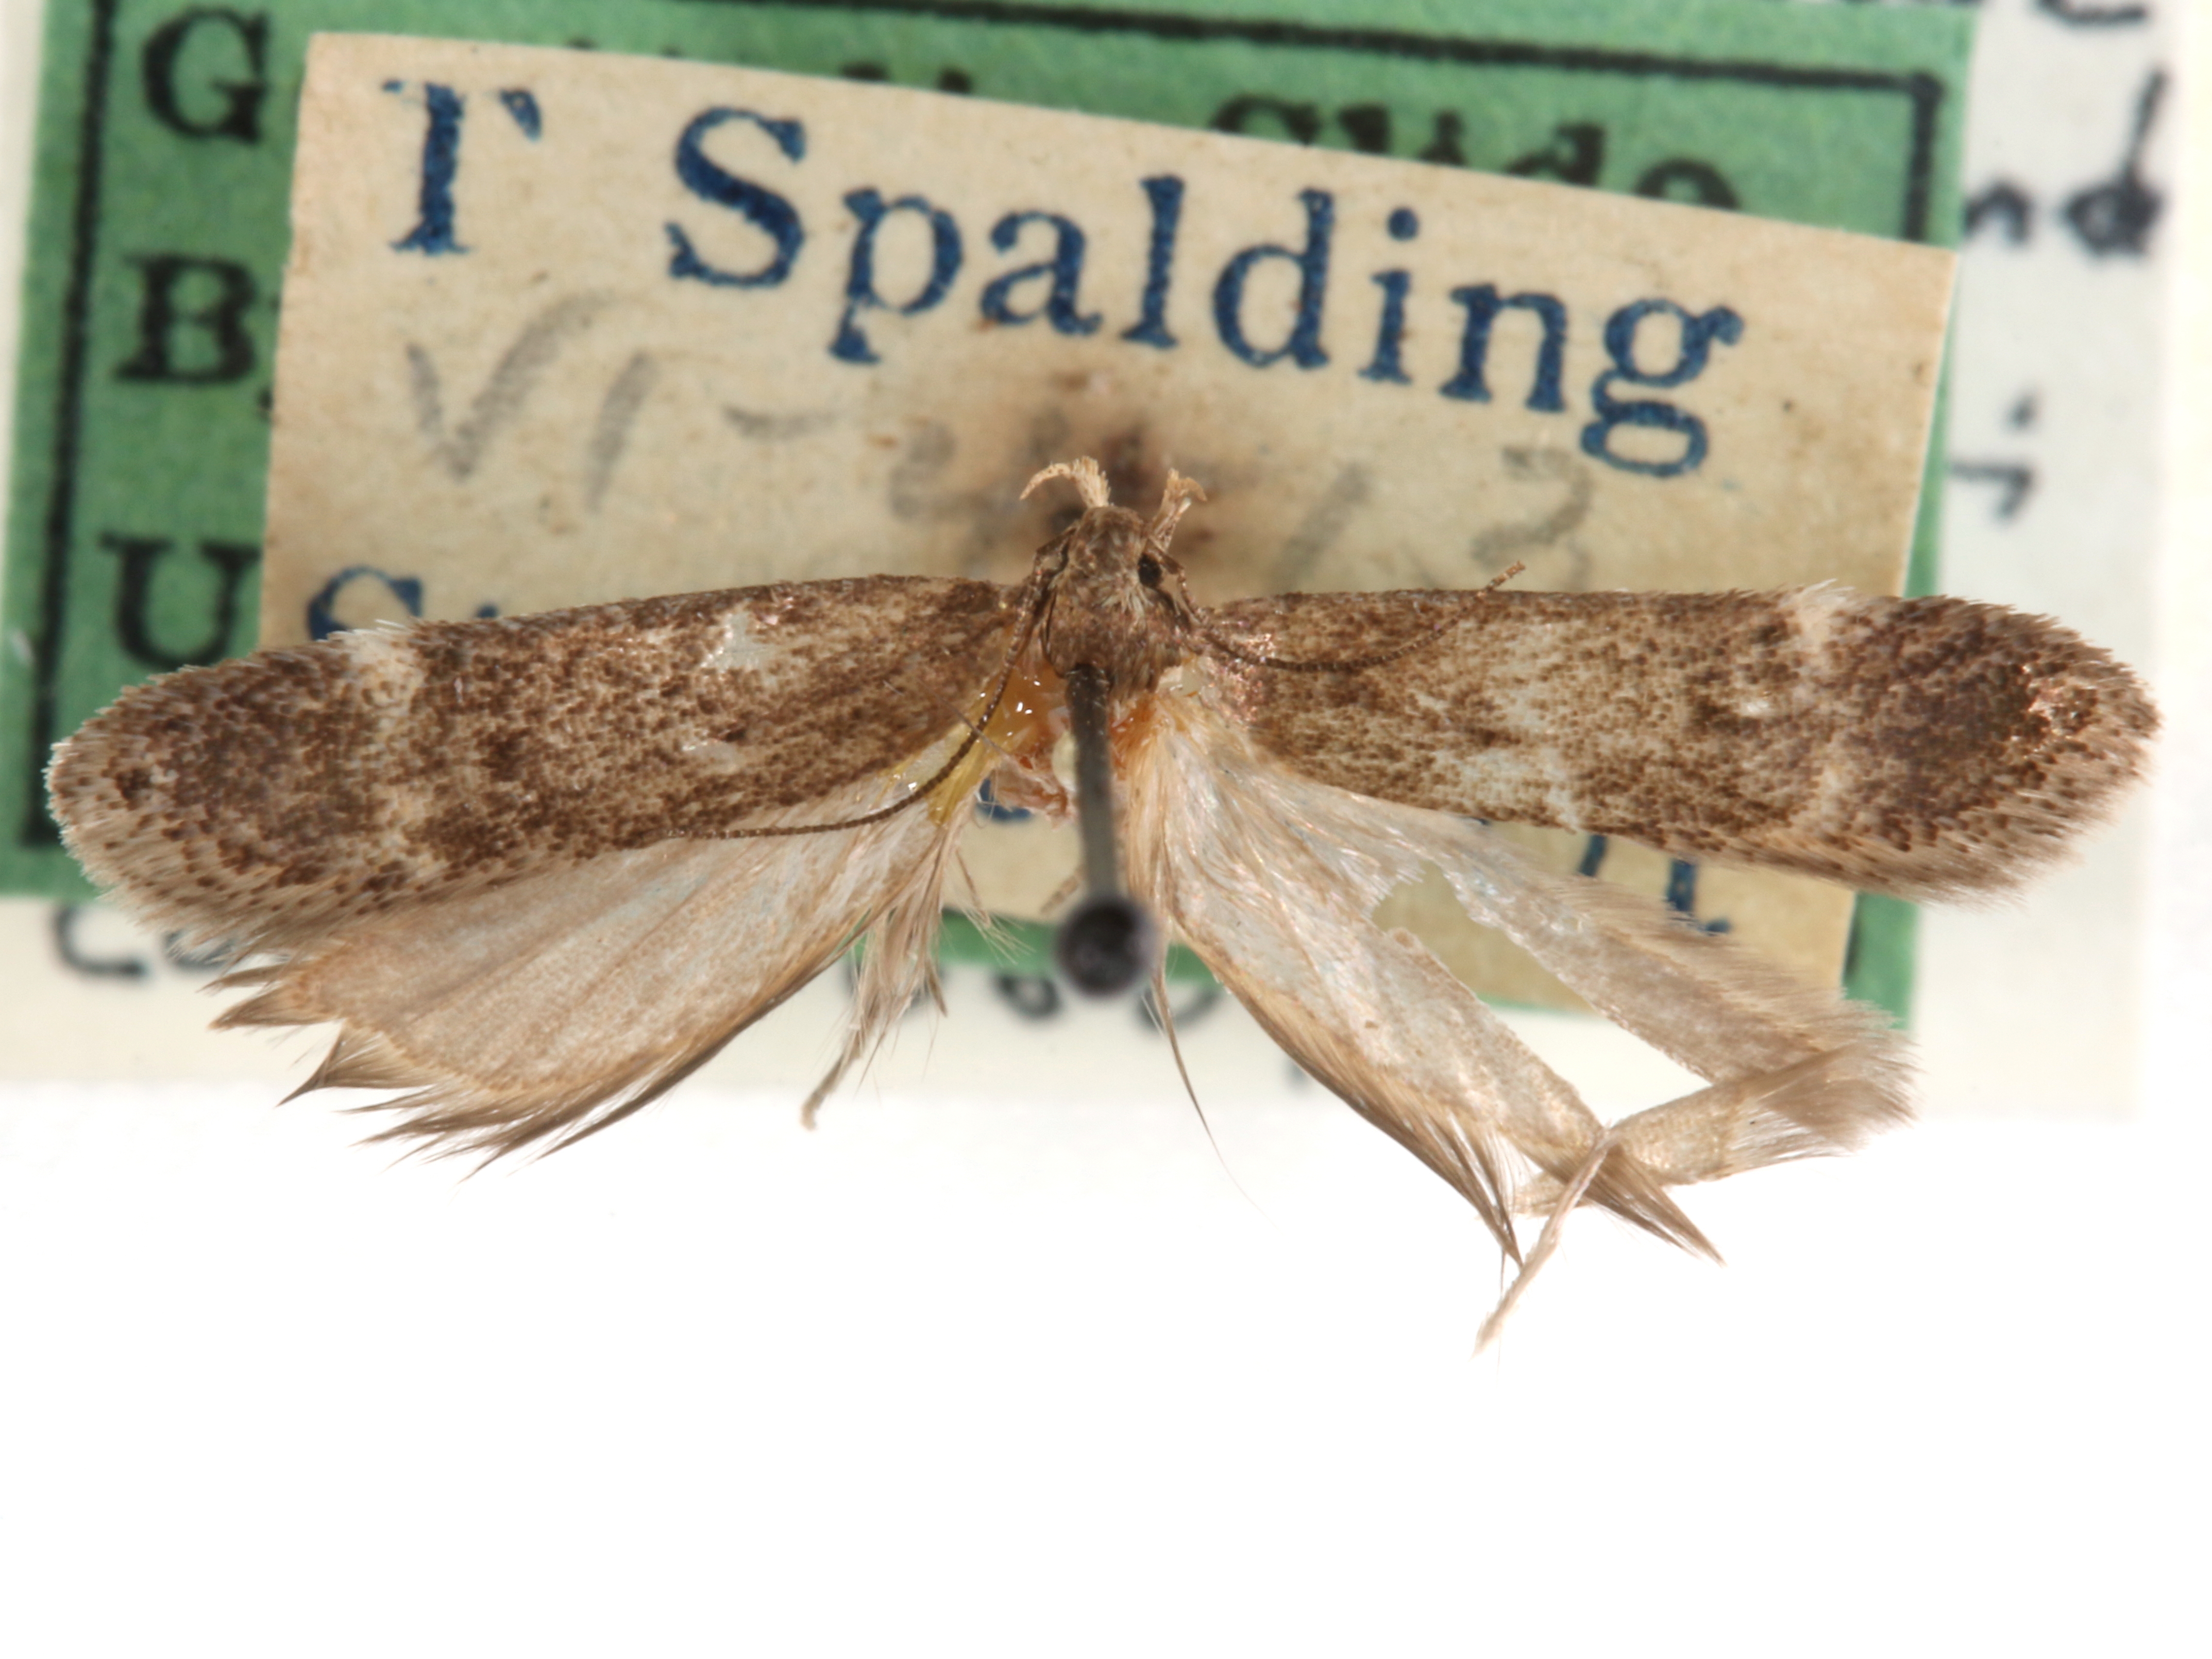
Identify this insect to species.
Chionodes offectus
